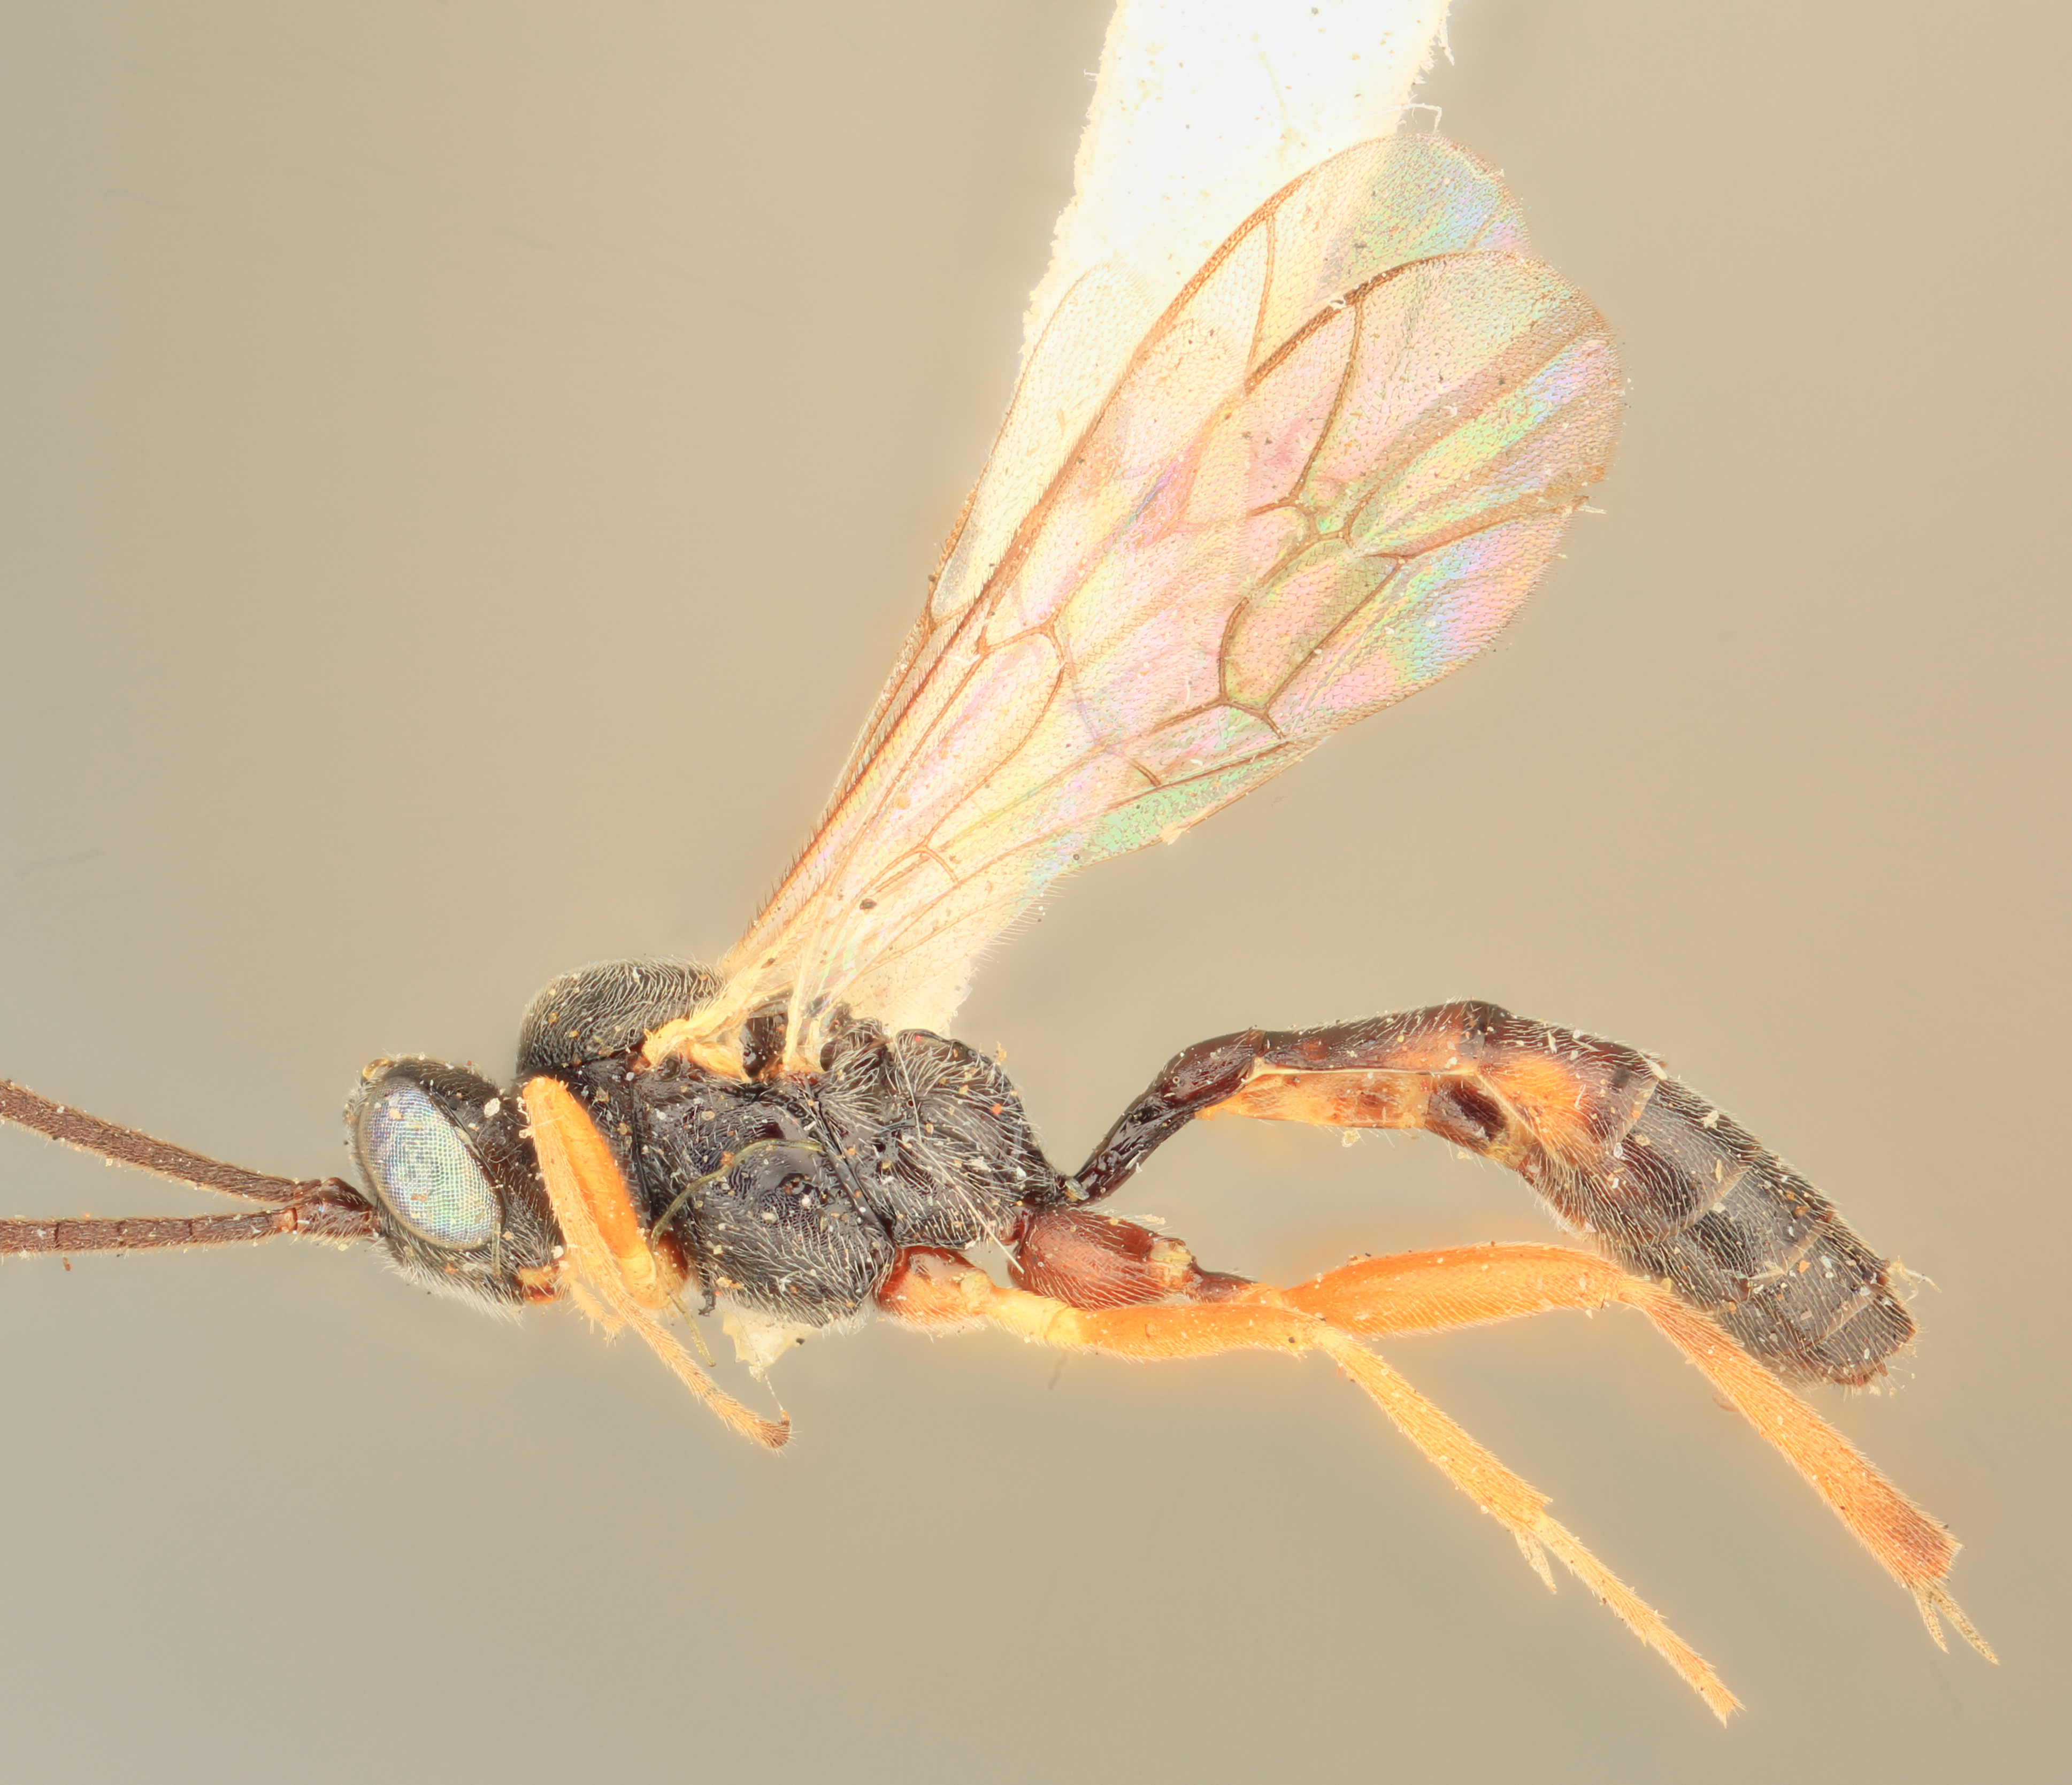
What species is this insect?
Campoplex woonandi
